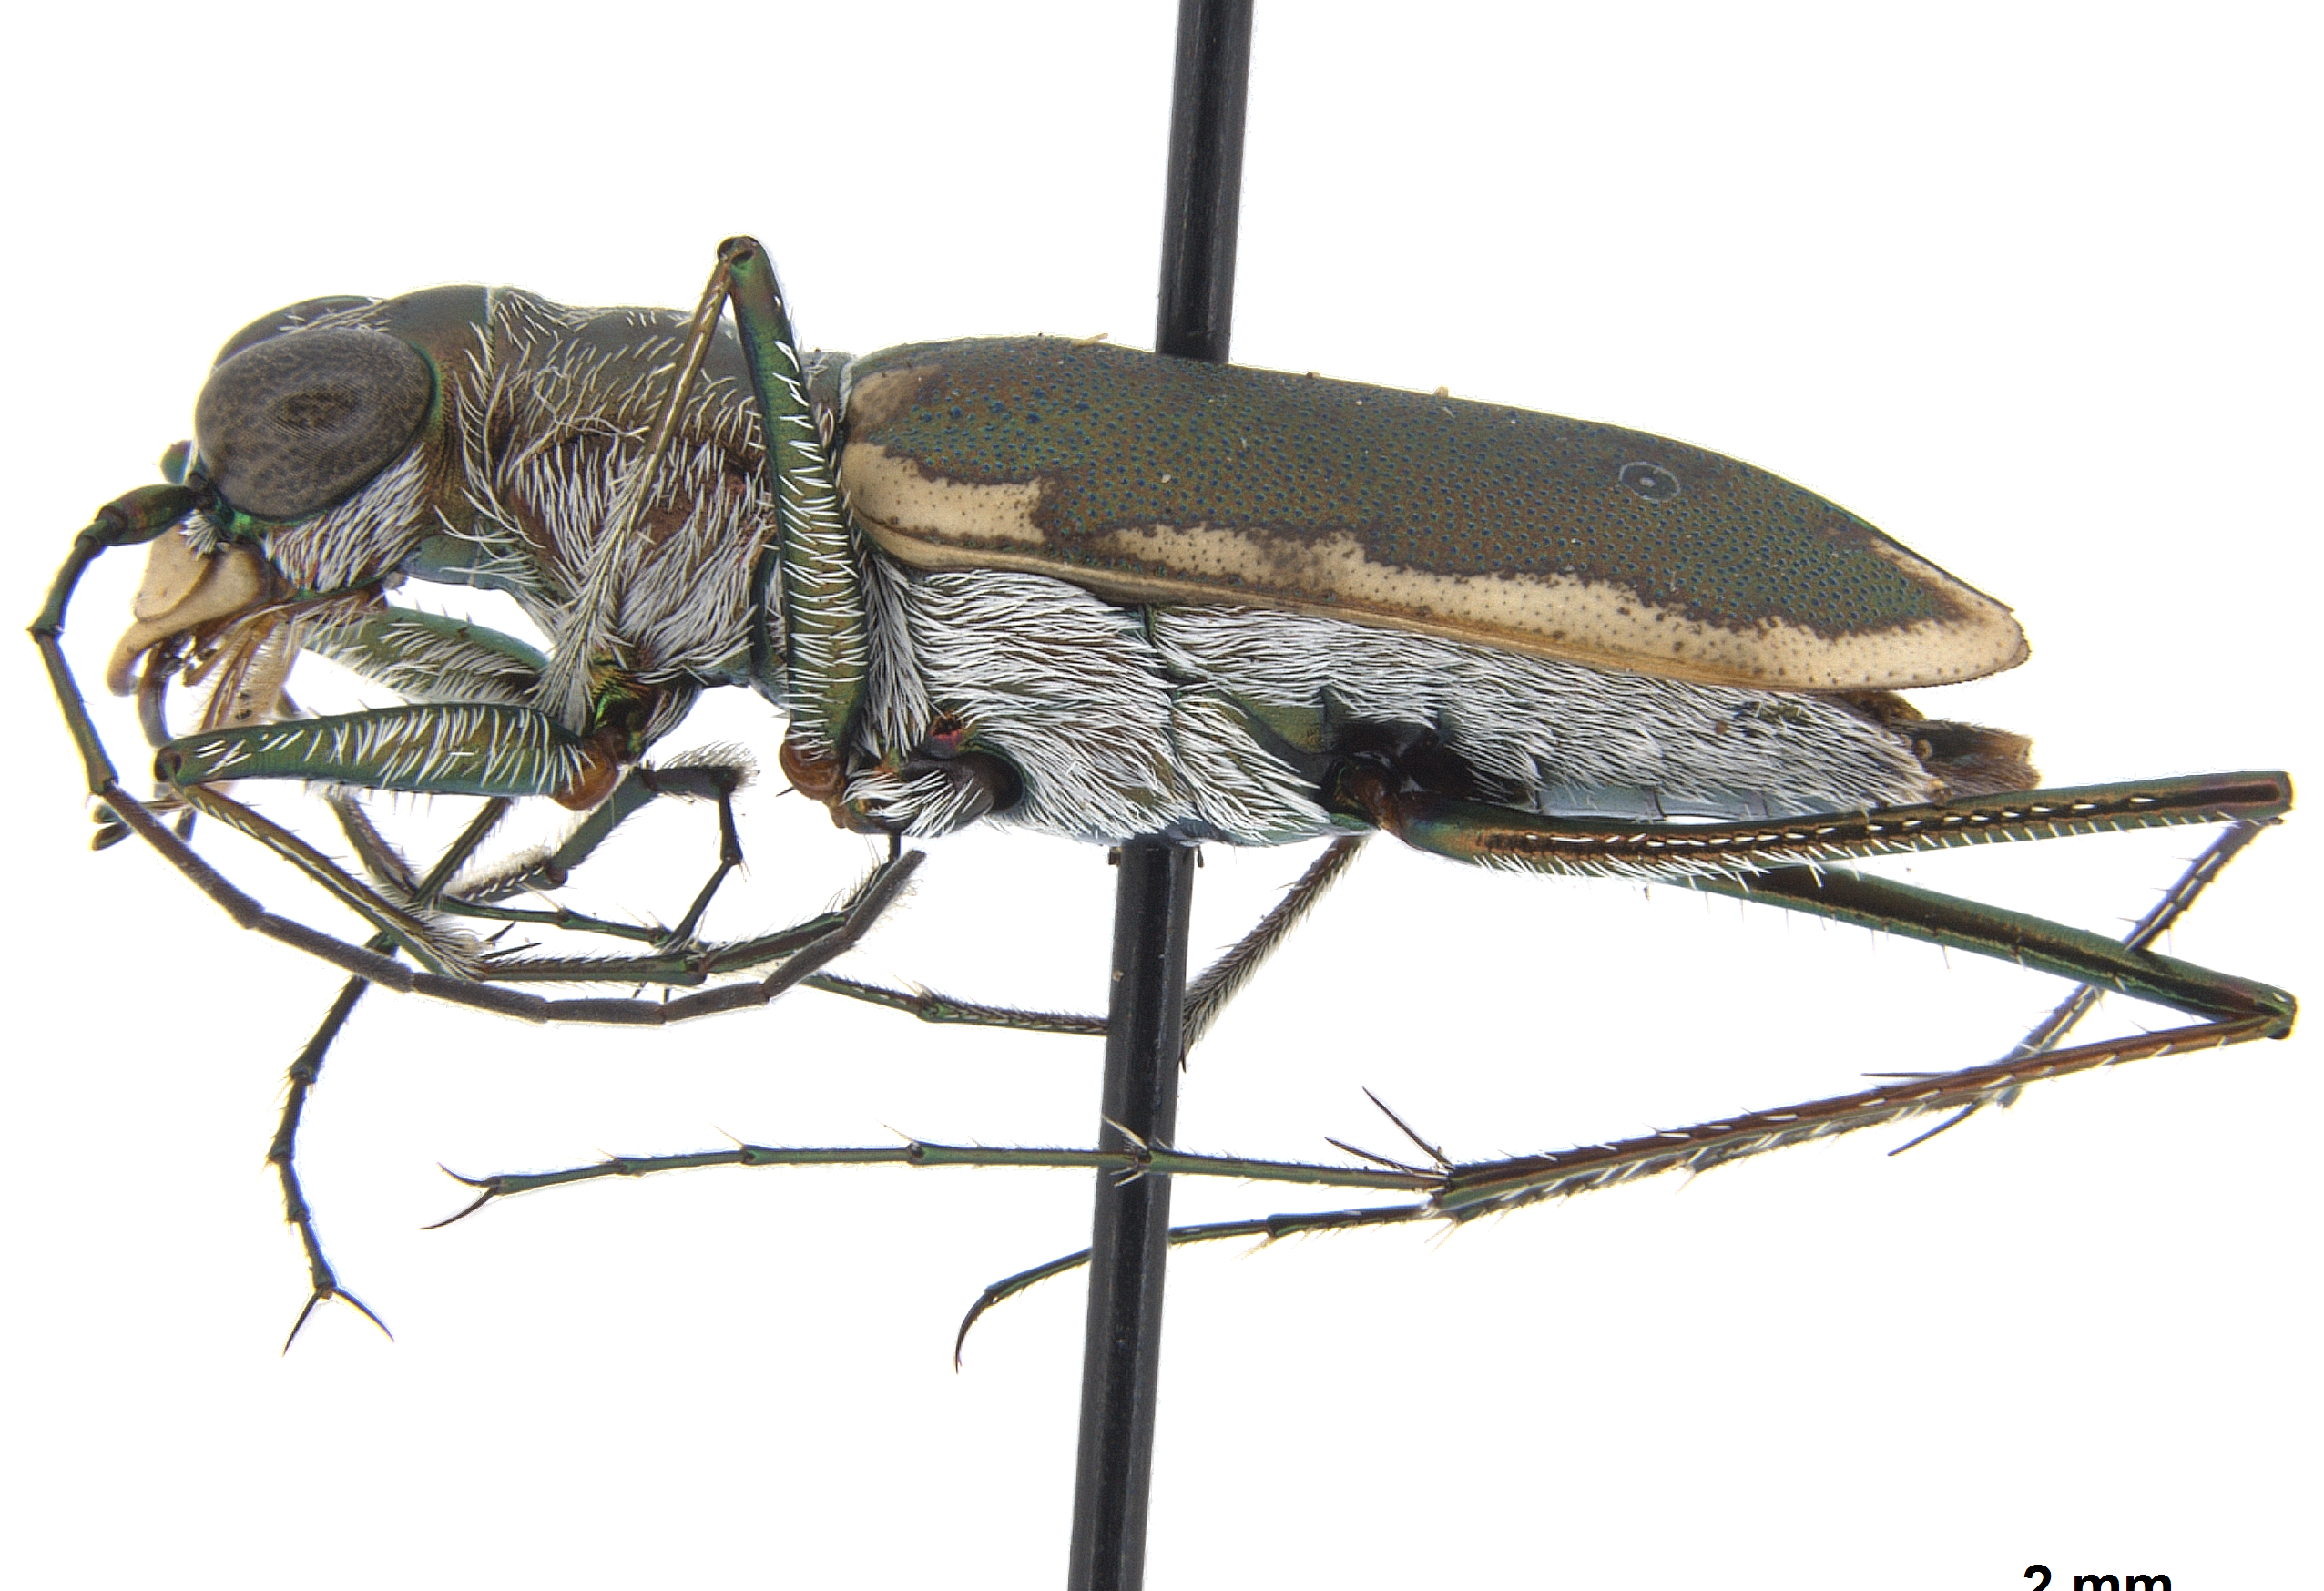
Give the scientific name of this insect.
Ellipsoptera hamata
